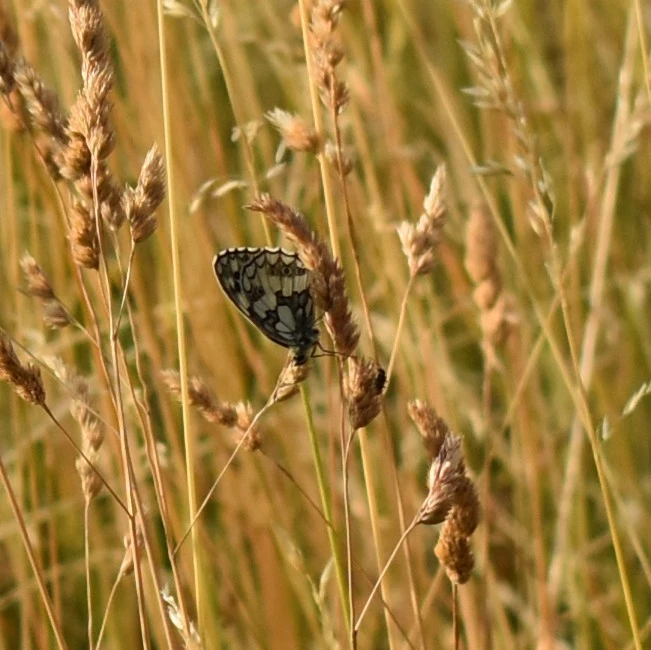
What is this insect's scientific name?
Melanargia galathea
